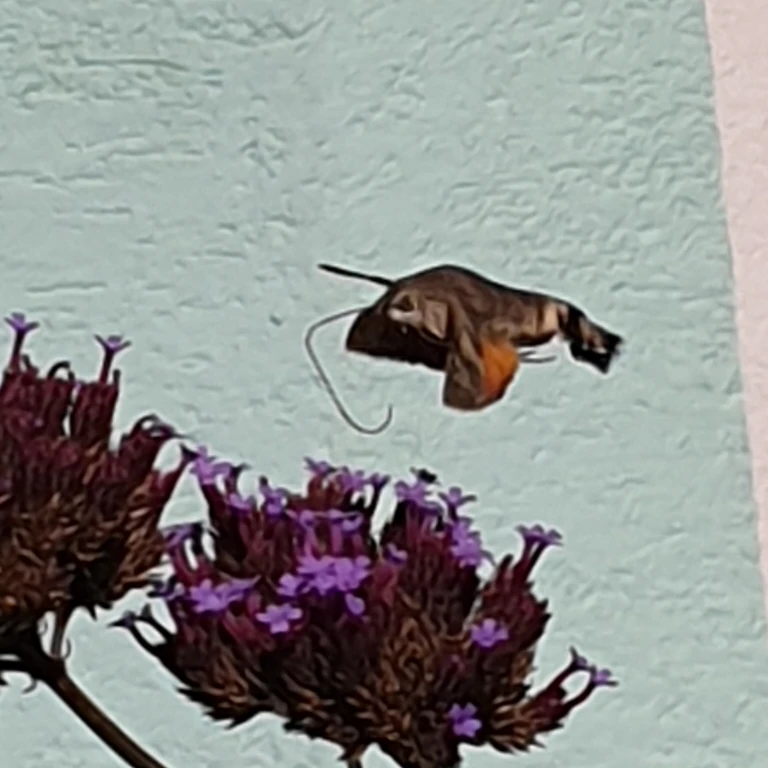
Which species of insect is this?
Macroglossum stellatarum
